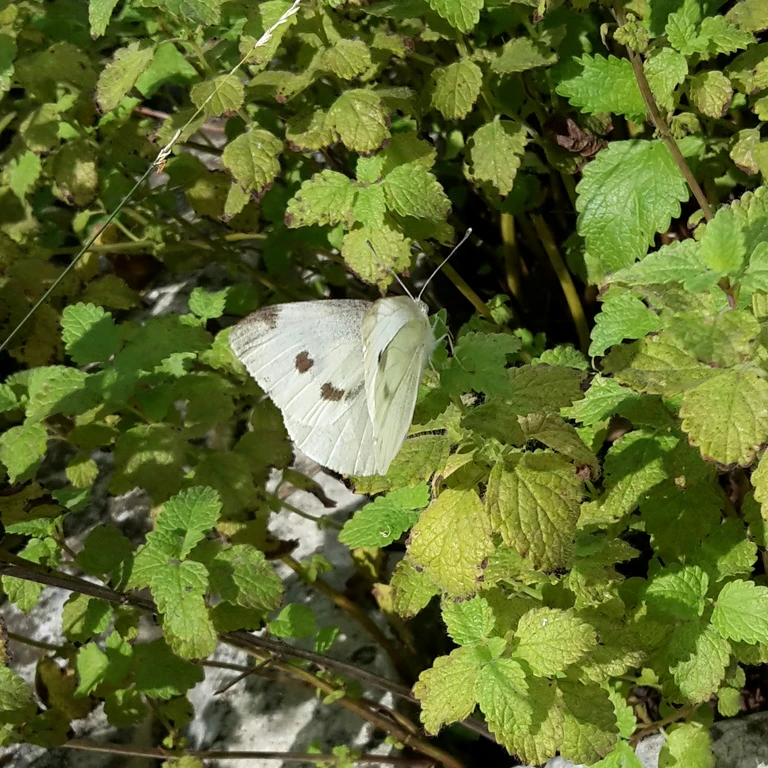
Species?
Pieris rapae
